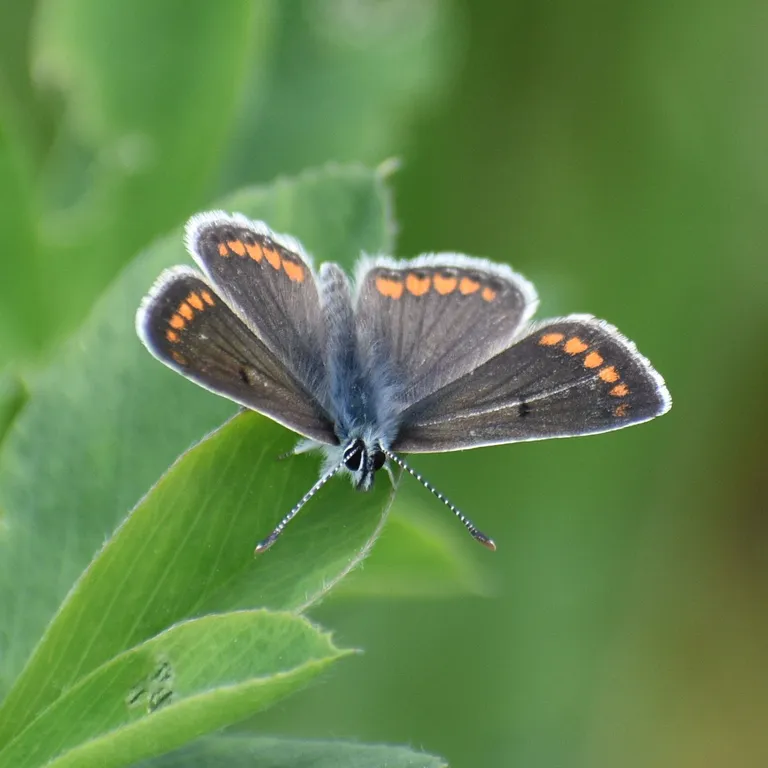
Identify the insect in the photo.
Aricia agestis/artaxerxes
